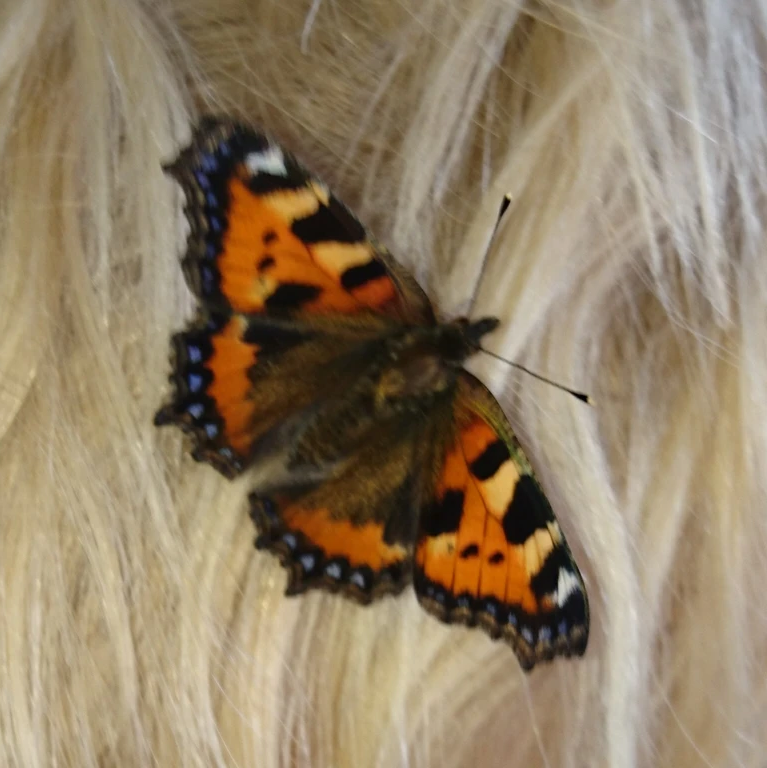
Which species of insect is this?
Aglais urticae
